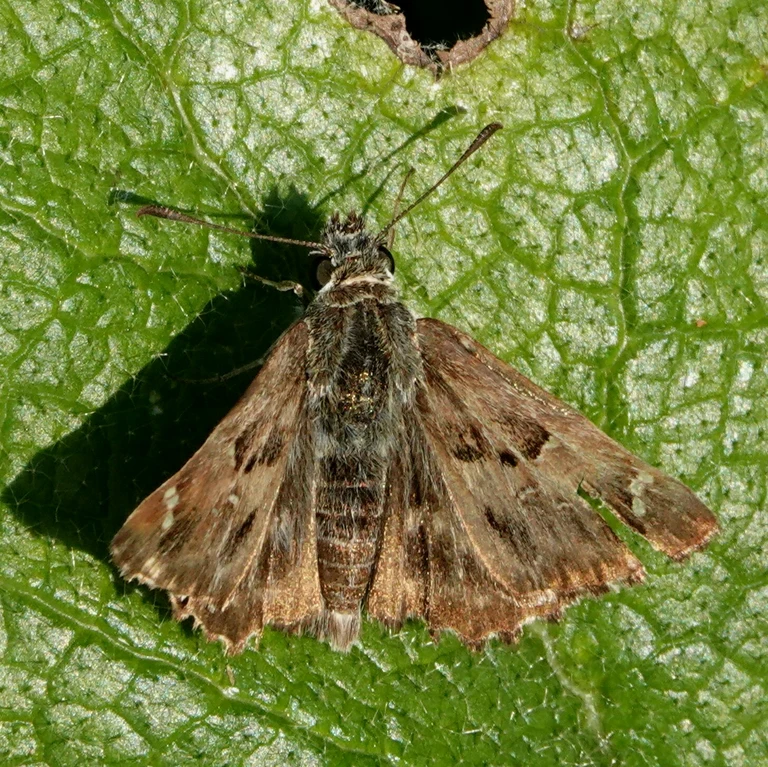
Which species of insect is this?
Carcharodus alceae
